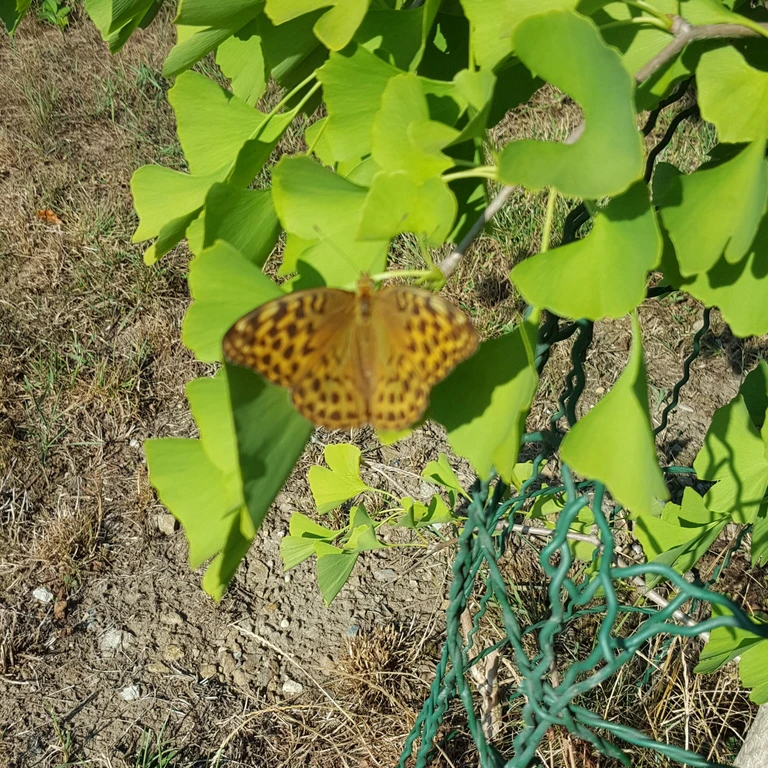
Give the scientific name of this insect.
Argynnis paphia
